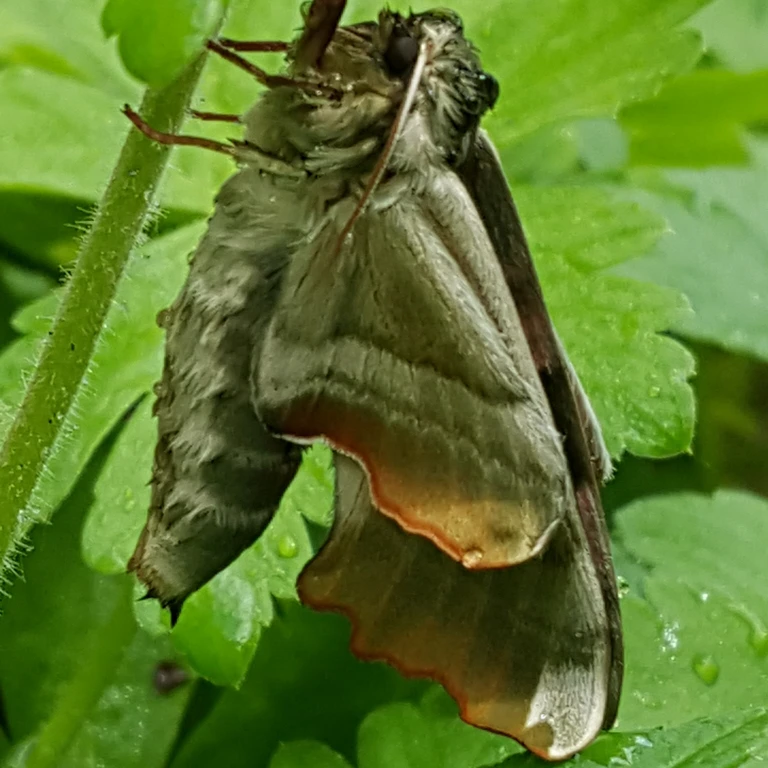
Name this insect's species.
Mimas tiliae
